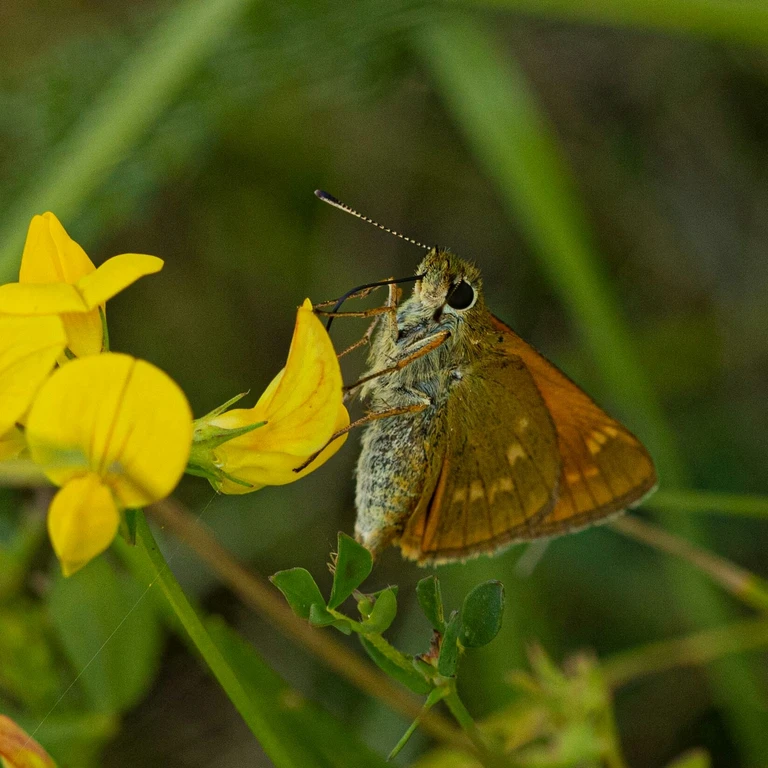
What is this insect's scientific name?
Ochlodes sylvanus (also Ochlodes venata)
